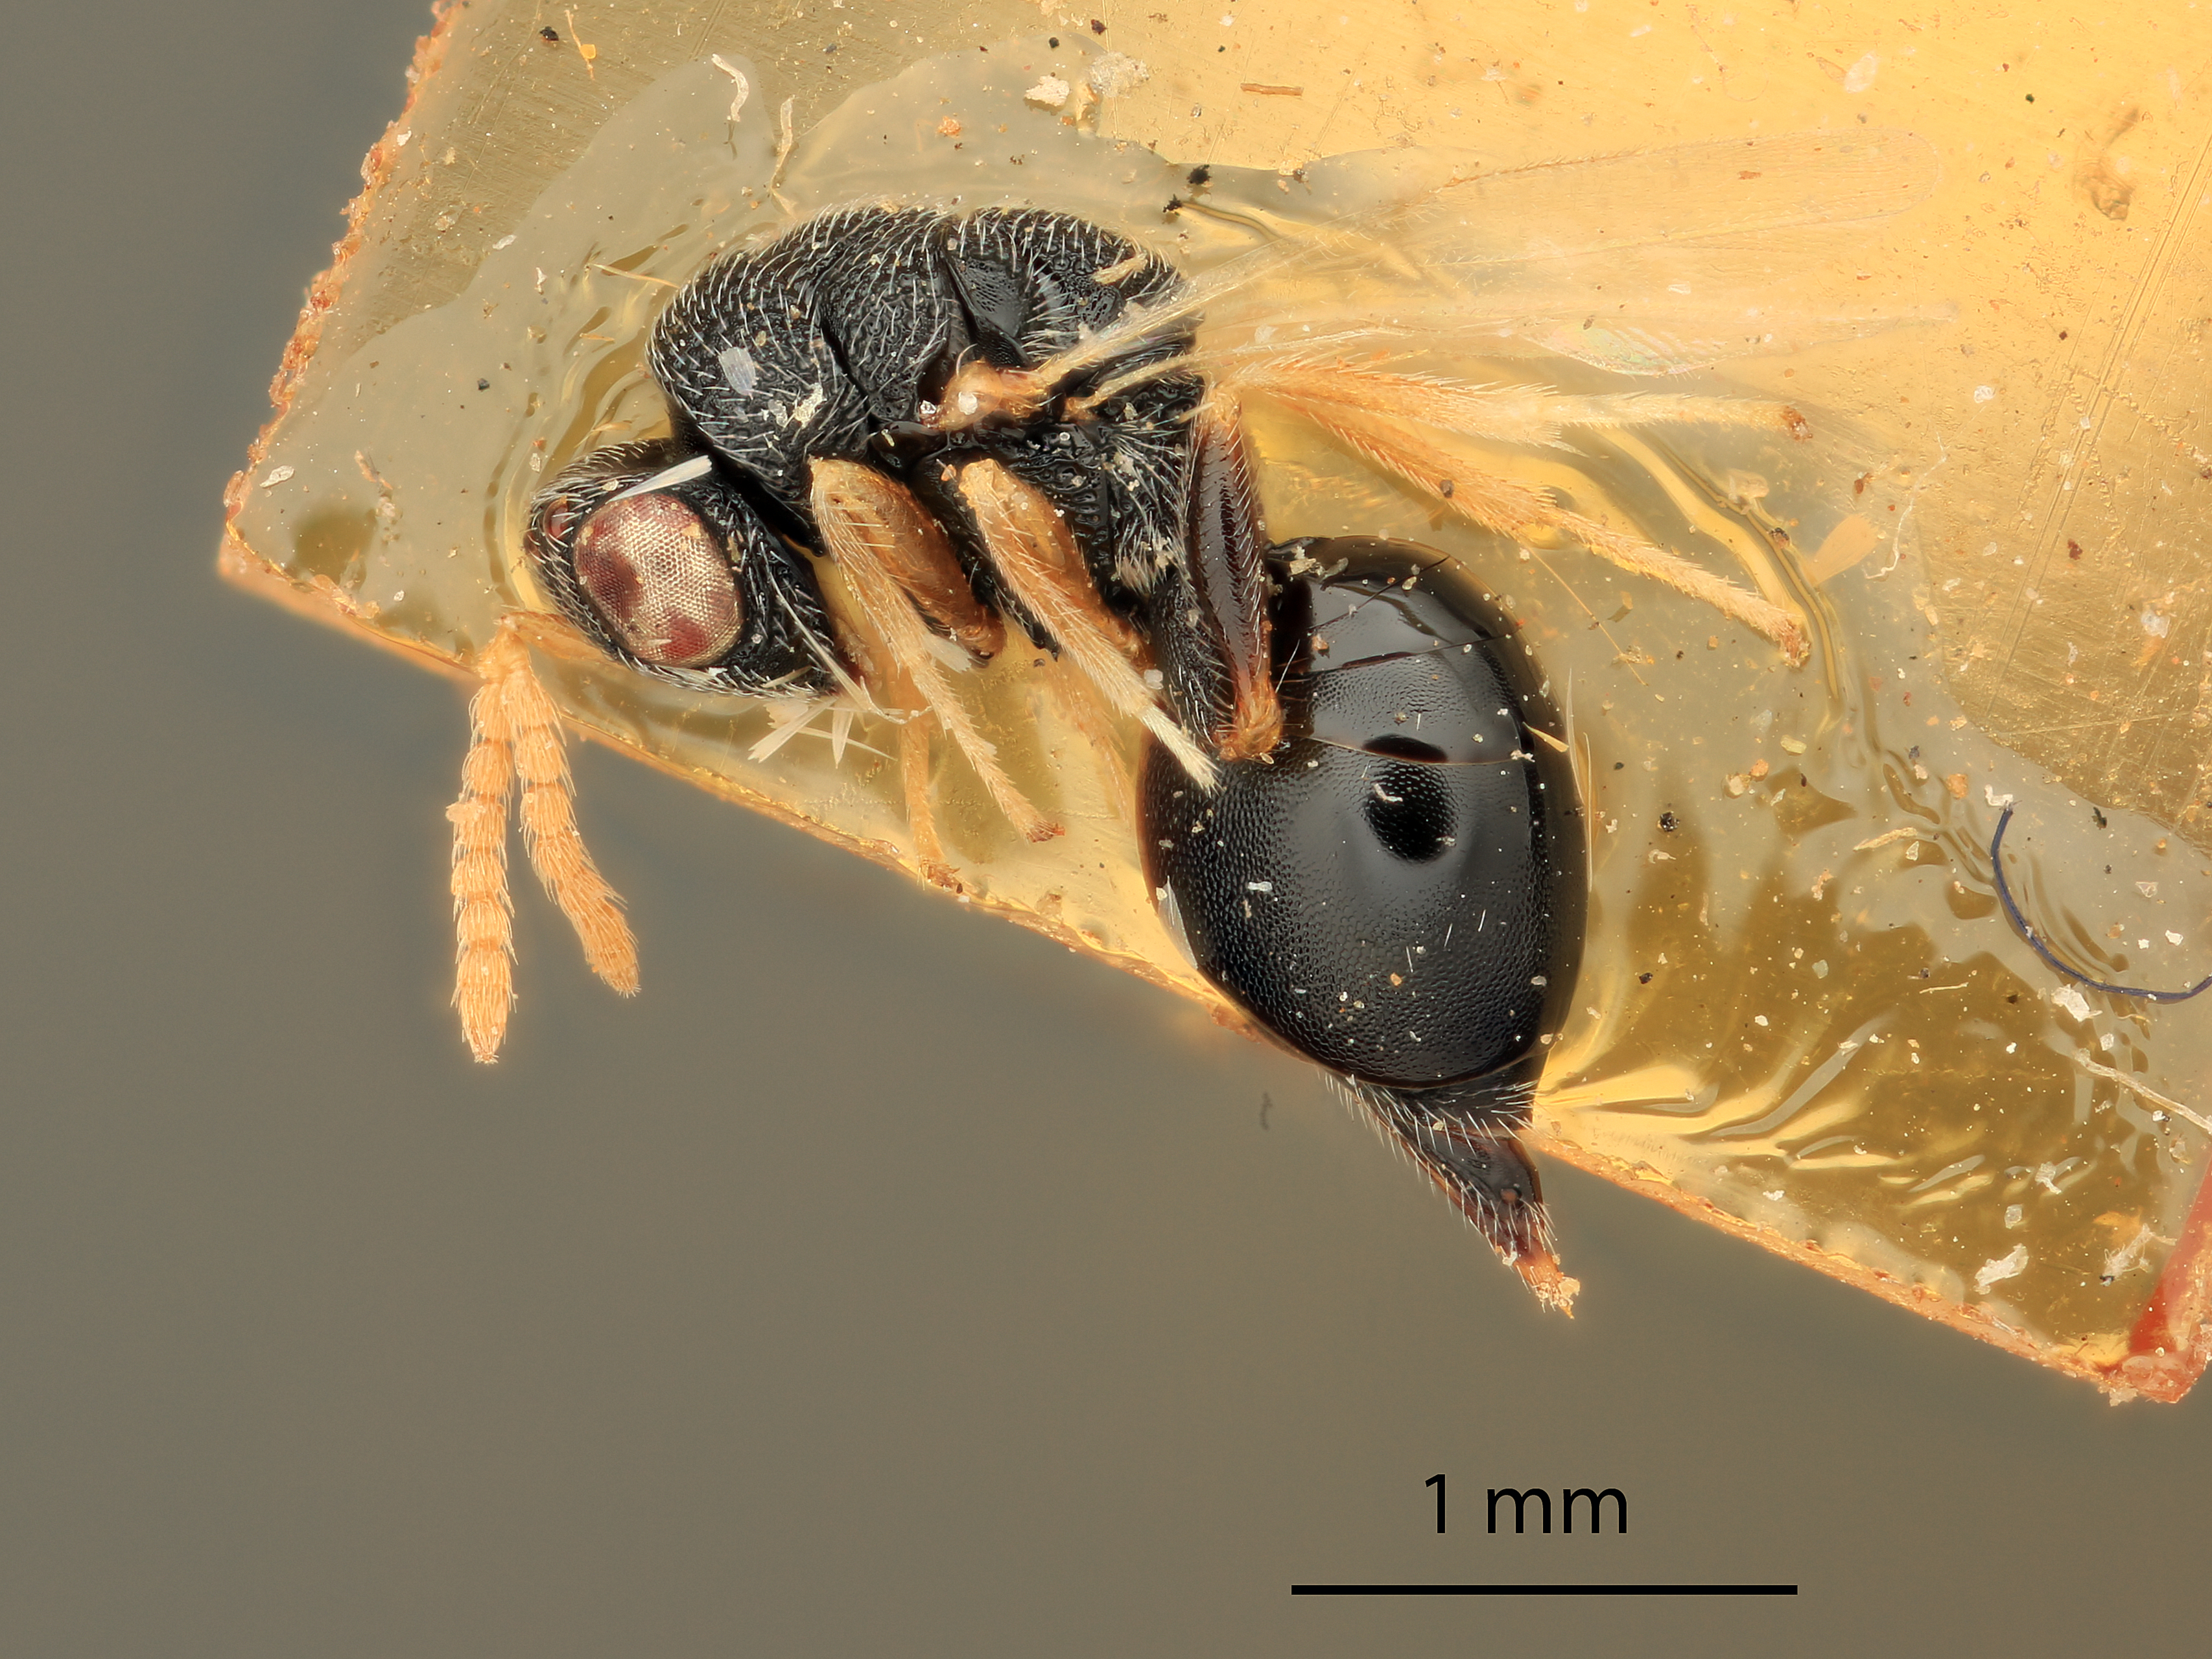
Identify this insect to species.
Eurytoma setitibia
